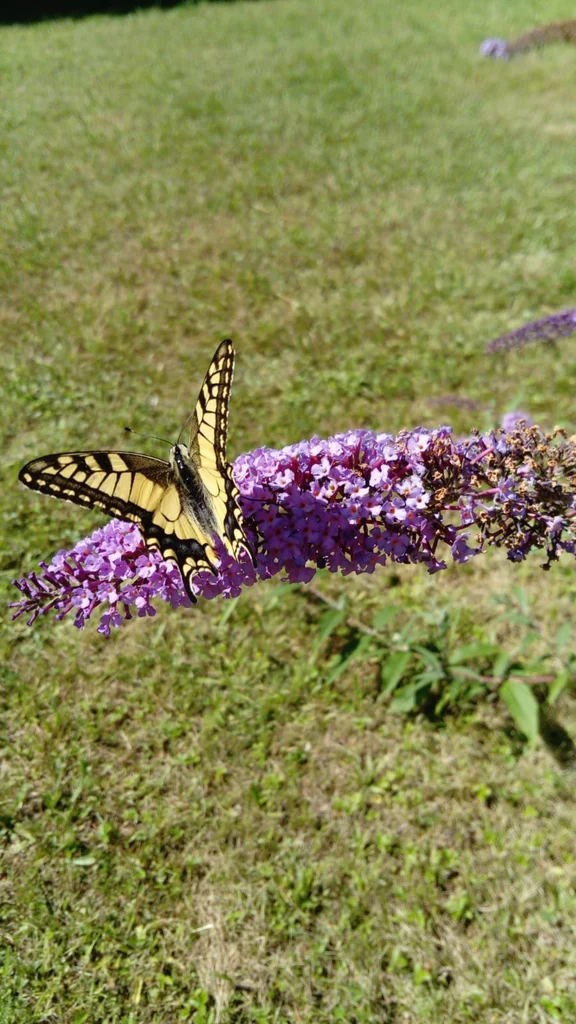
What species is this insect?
Papilio machaon
